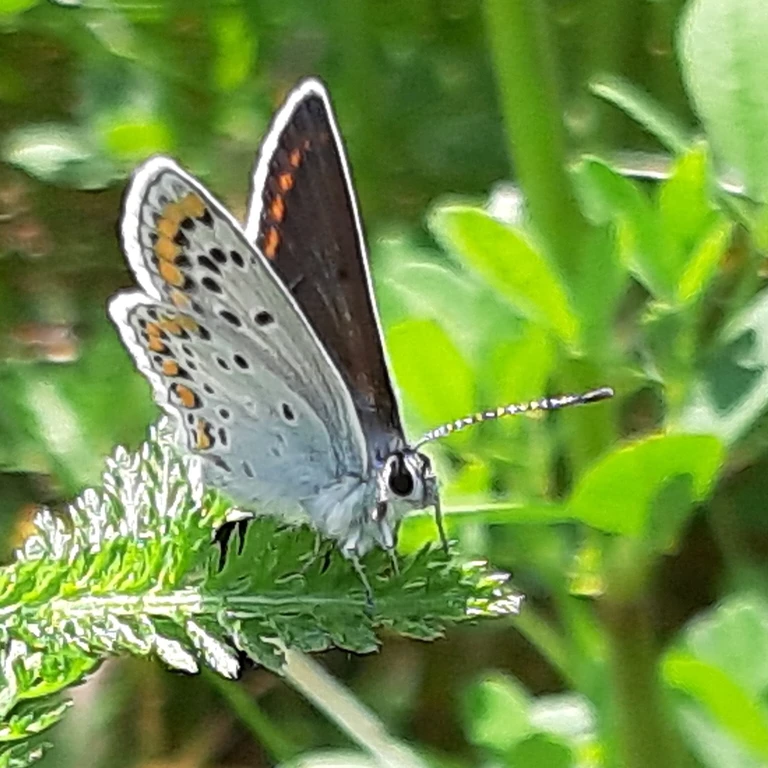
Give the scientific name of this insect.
Aricia agestis/artaxerxes
